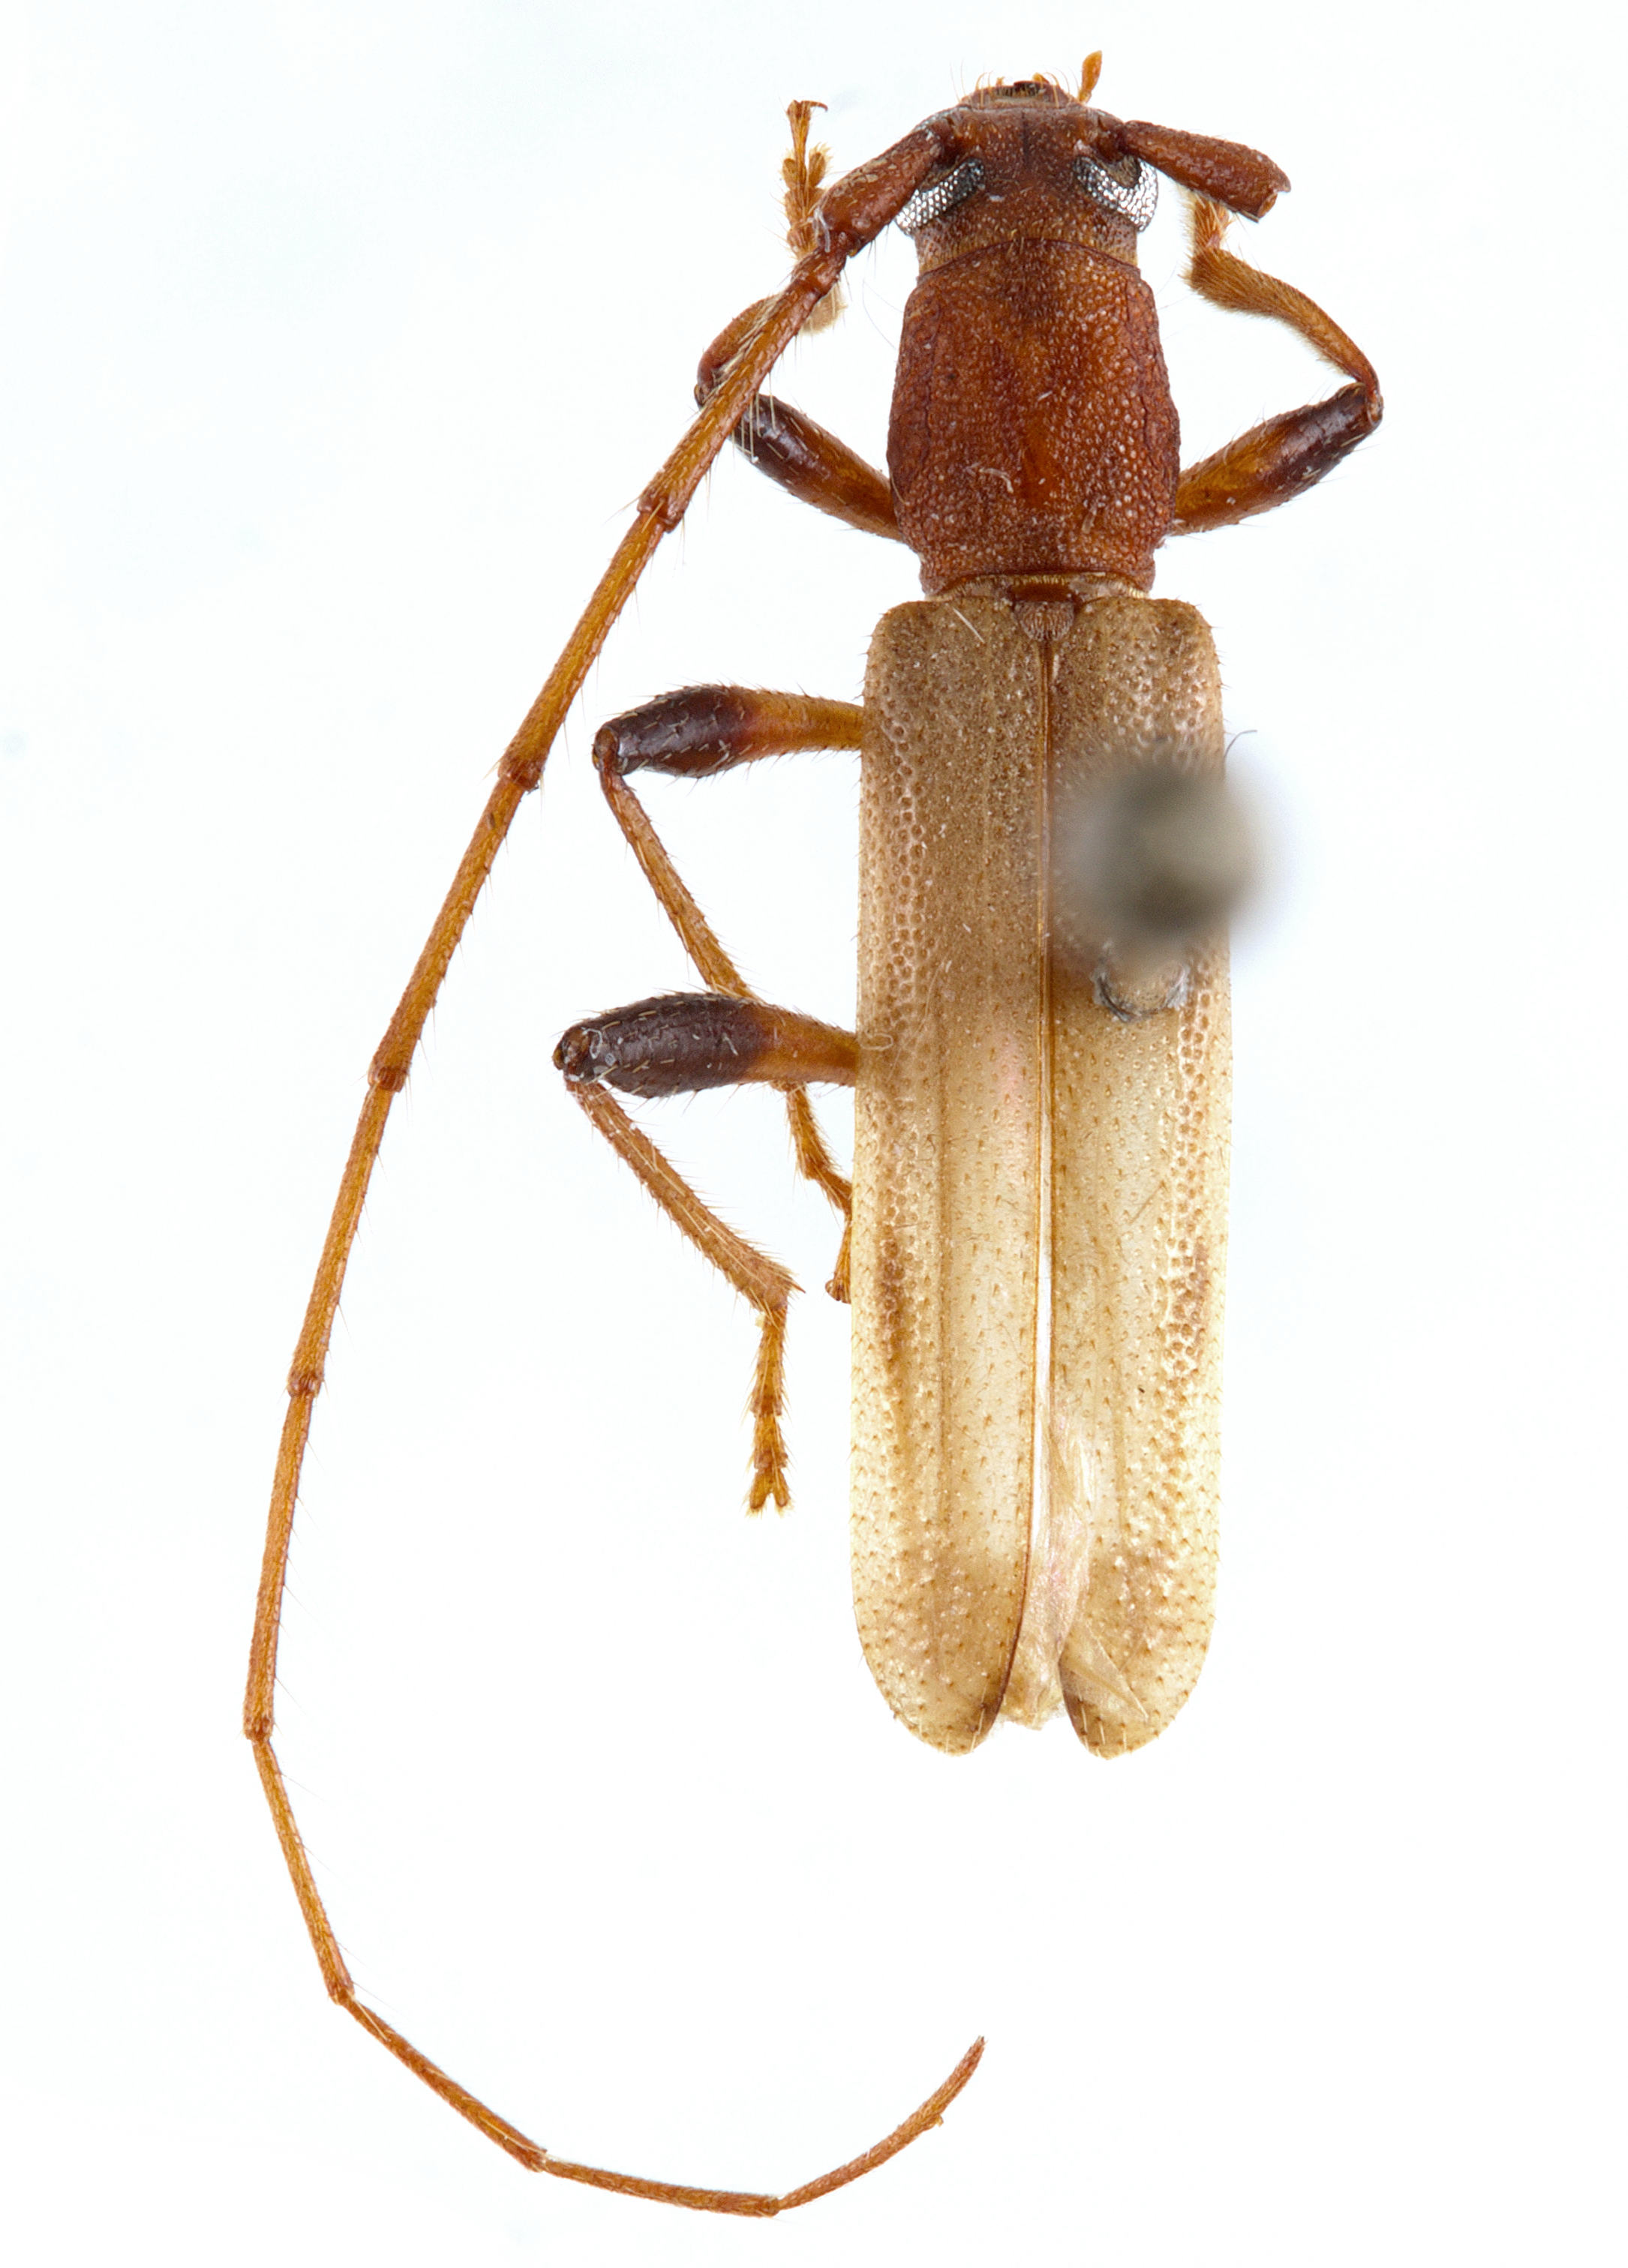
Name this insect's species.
Ectenessidia varians
